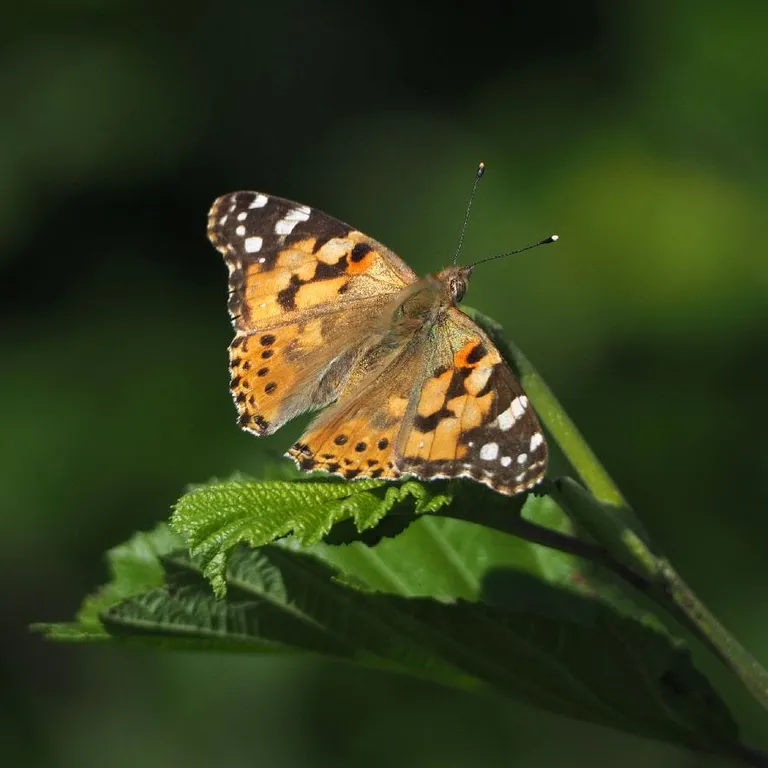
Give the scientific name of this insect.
Vanessa cardui
